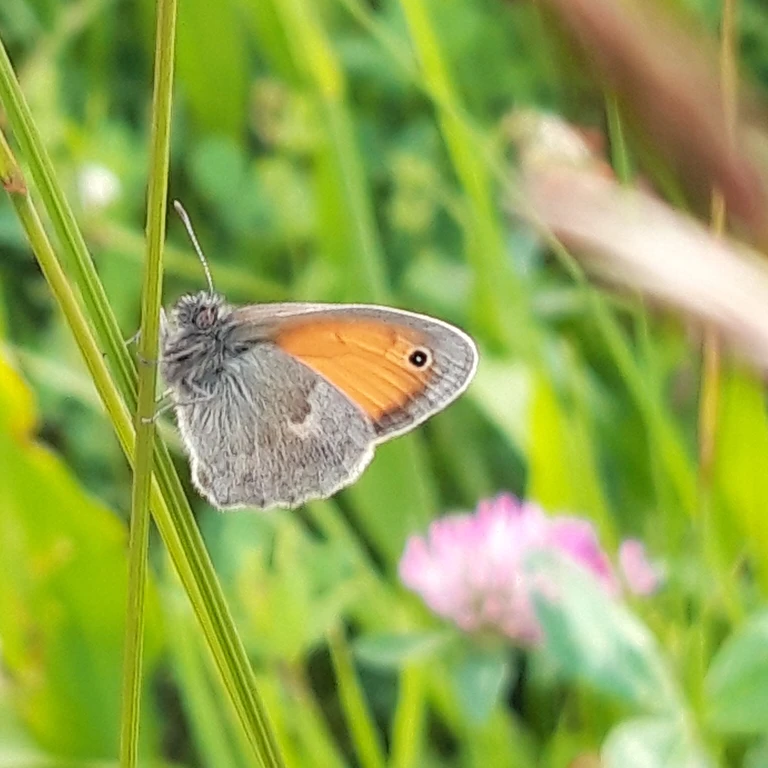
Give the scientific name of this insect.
Coenonympha pamphilus
